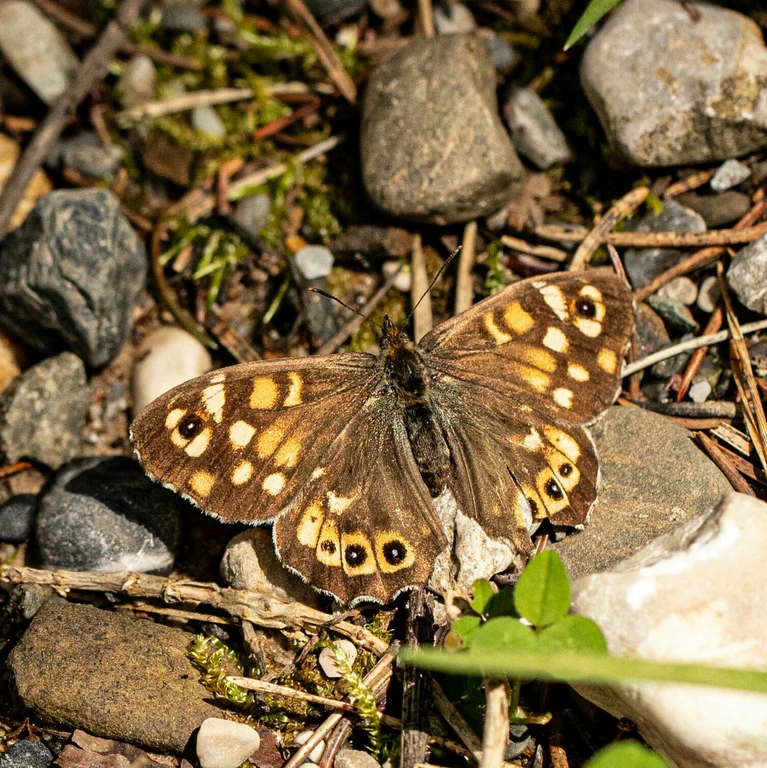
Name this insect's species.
Pararge aegeria
